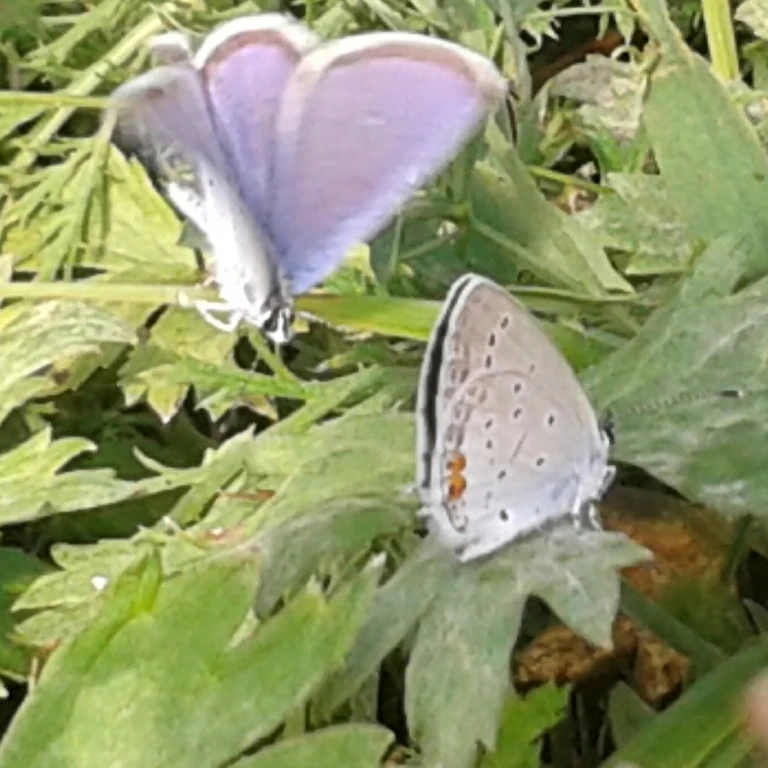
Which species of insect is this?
Cupido argiades (also Elkalyce argiades)
